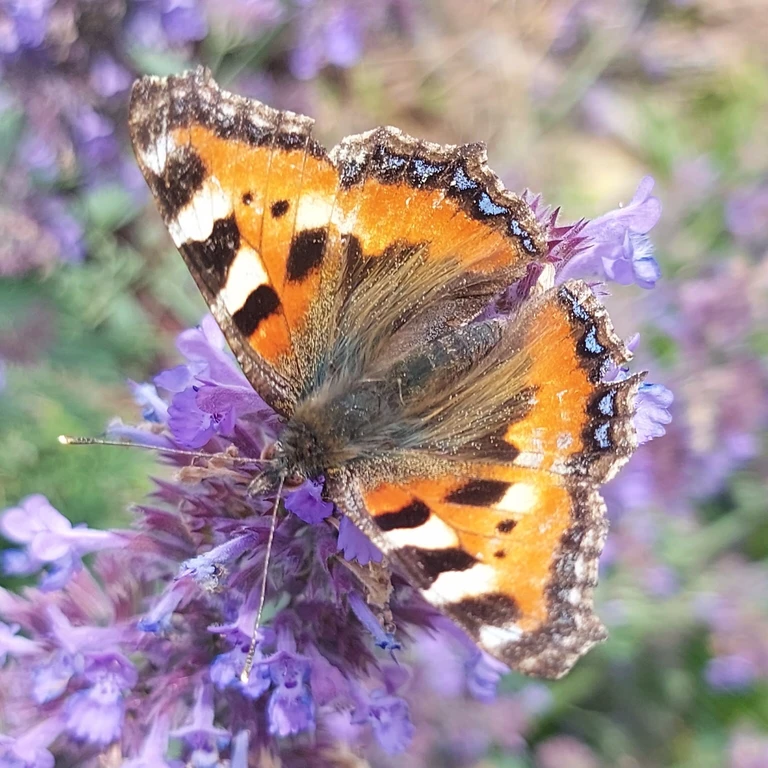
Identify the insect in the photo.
Aglais urticae
